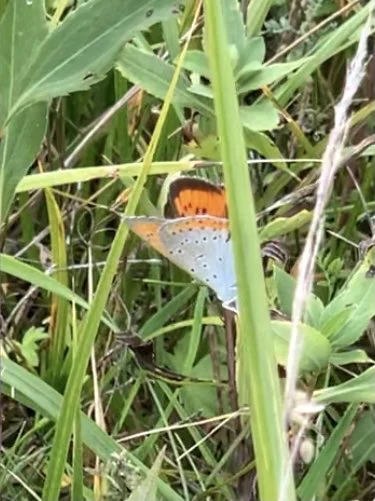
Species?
Lycaena dispar
